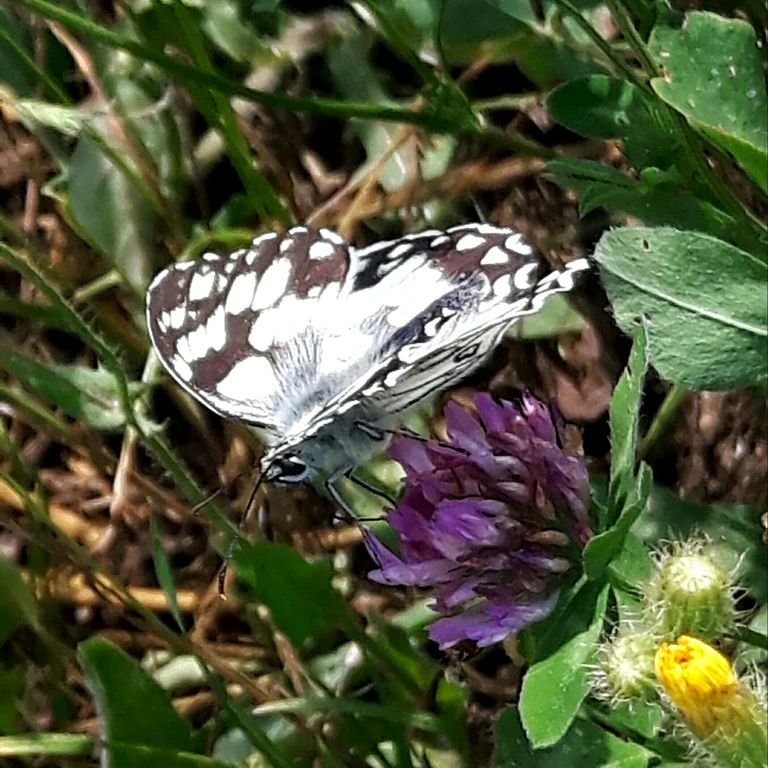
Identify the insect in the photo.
Melanargia galathea
